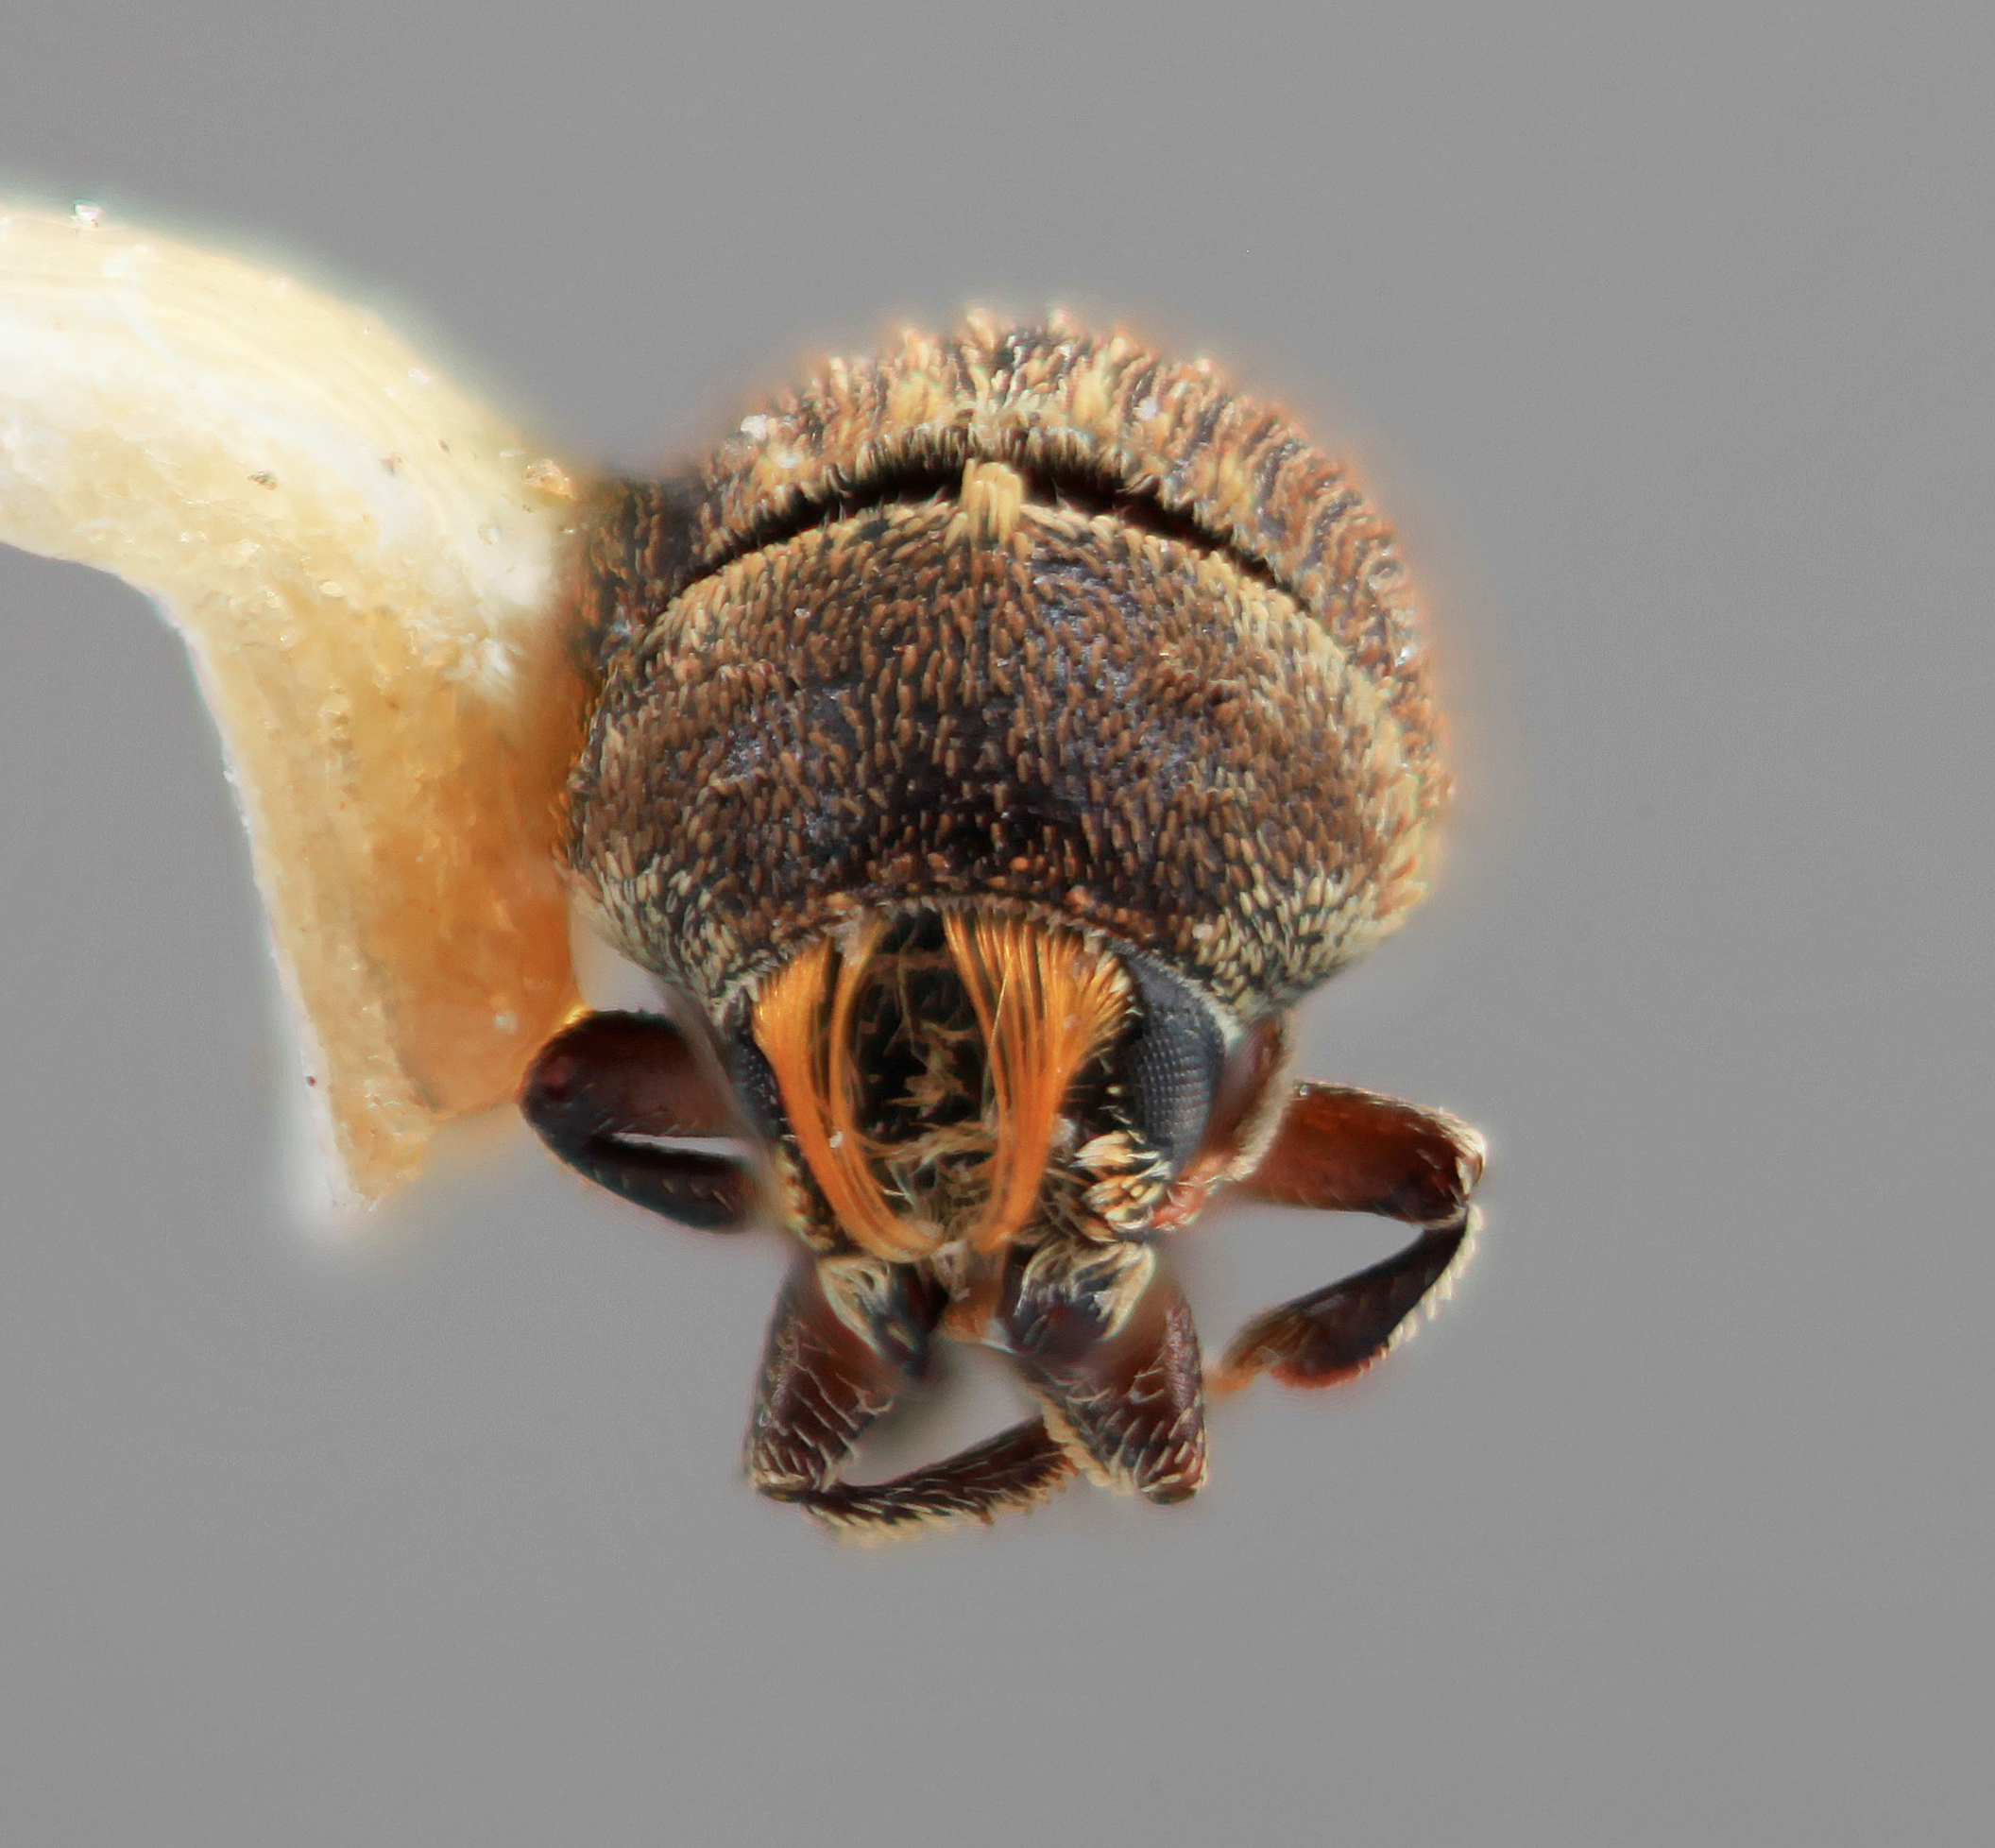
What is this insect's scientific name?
Chaetophloeus phorodendri
